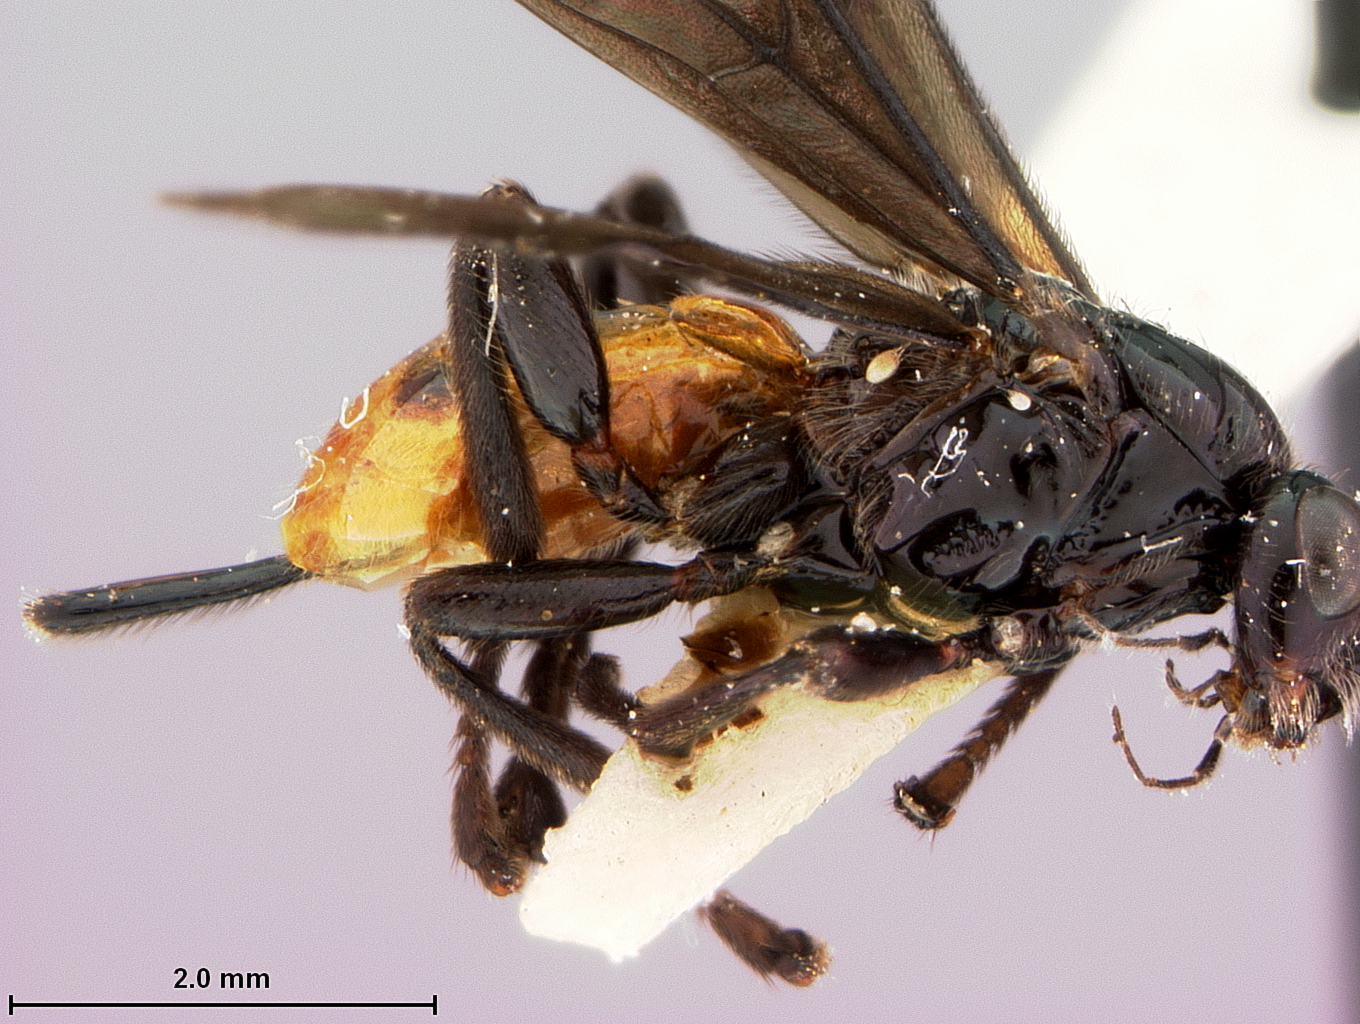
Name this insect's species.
Opius unguipus
